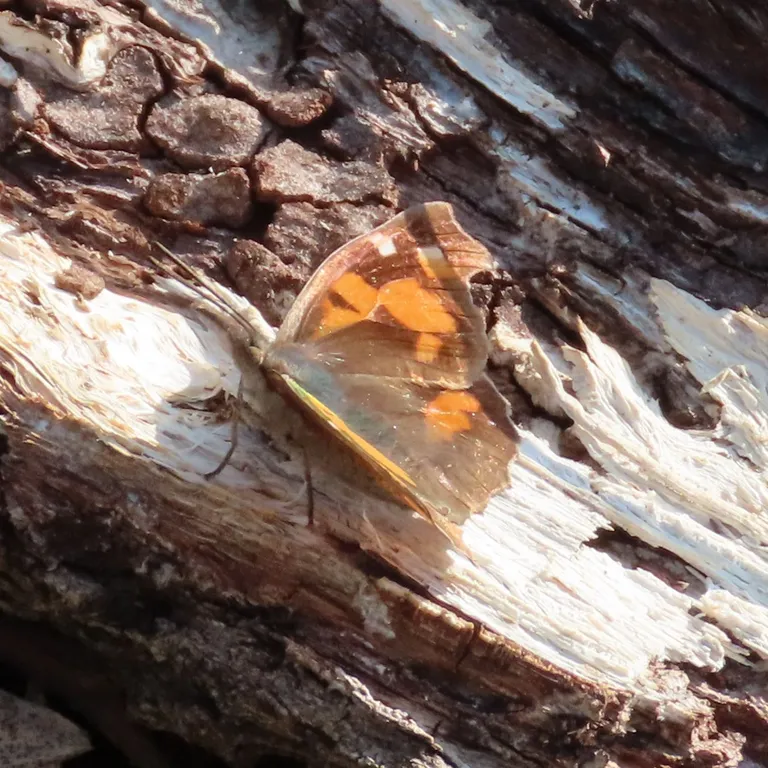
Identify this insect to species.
Libythea celtis
